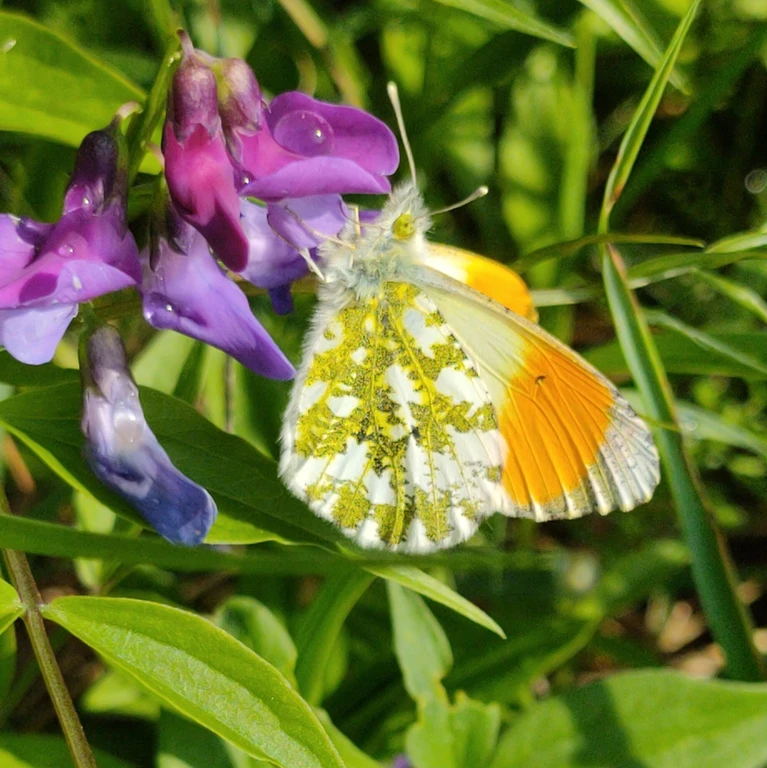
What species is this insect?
Anthocharis cardamines
